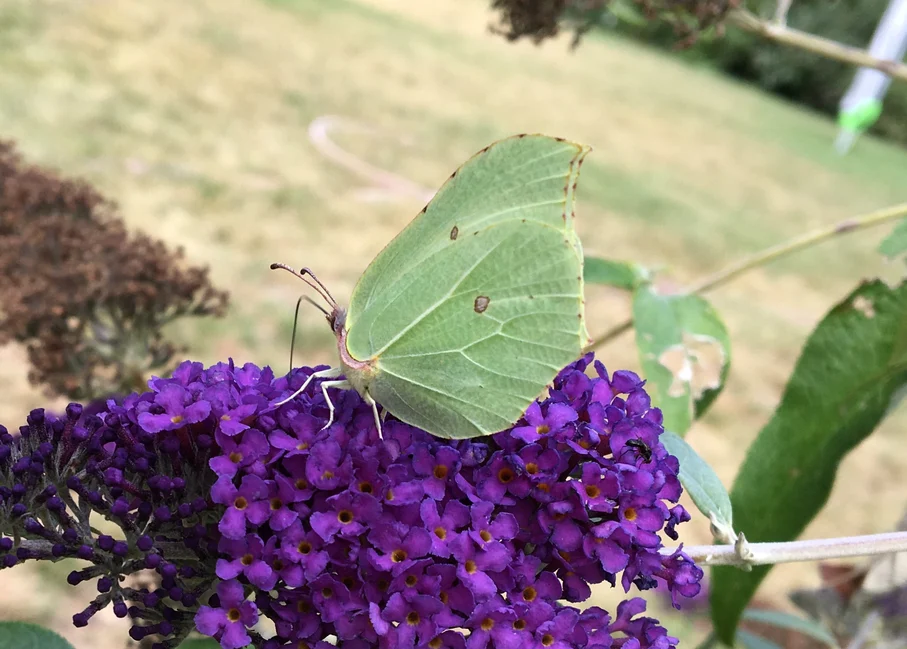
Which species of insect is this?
Gonepteryx rhamni
